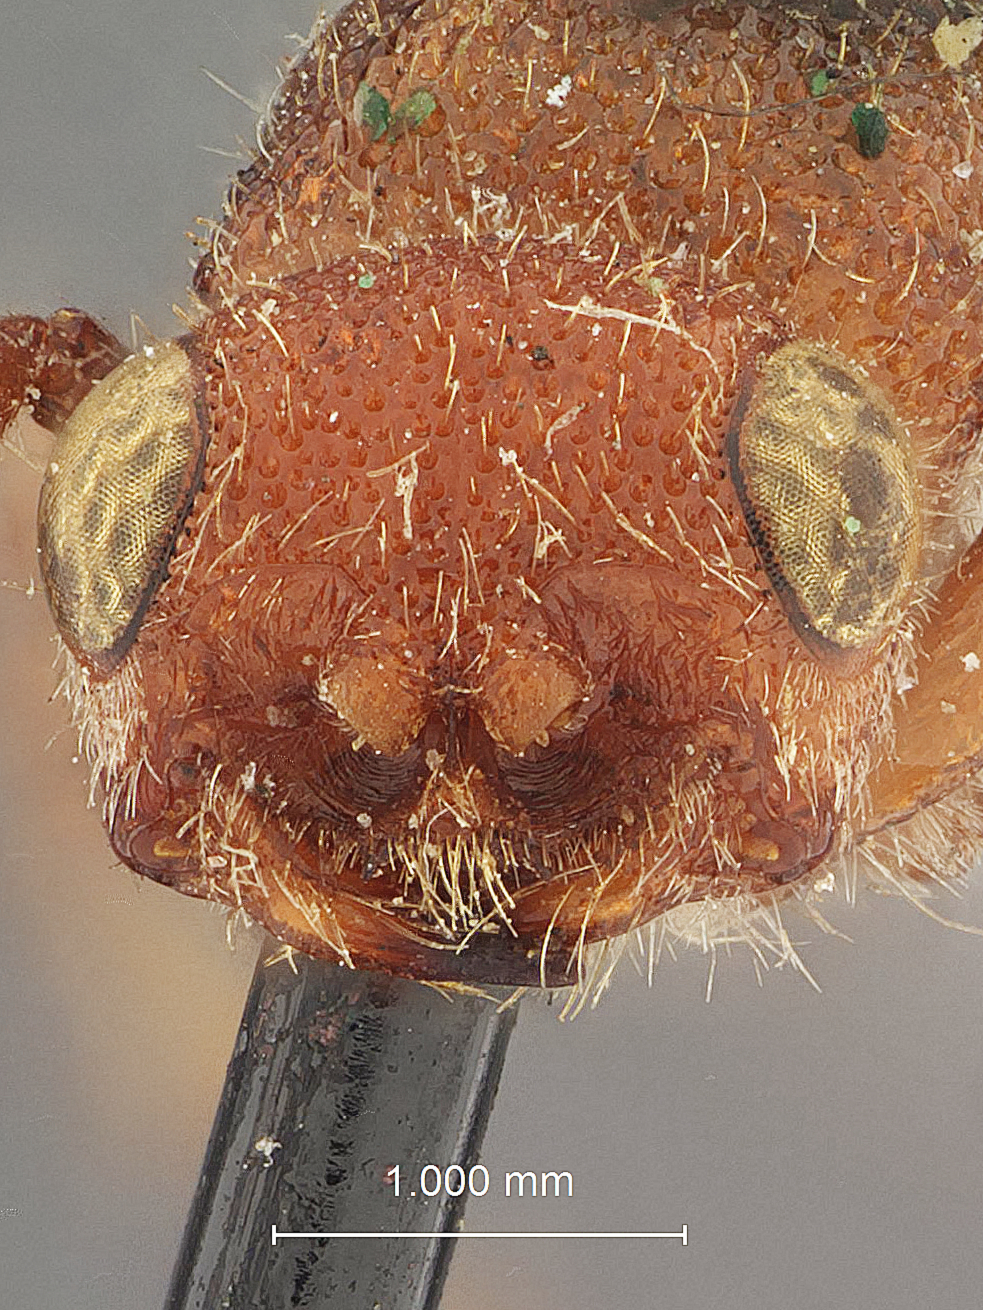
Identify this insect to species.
Mutilla ornata
